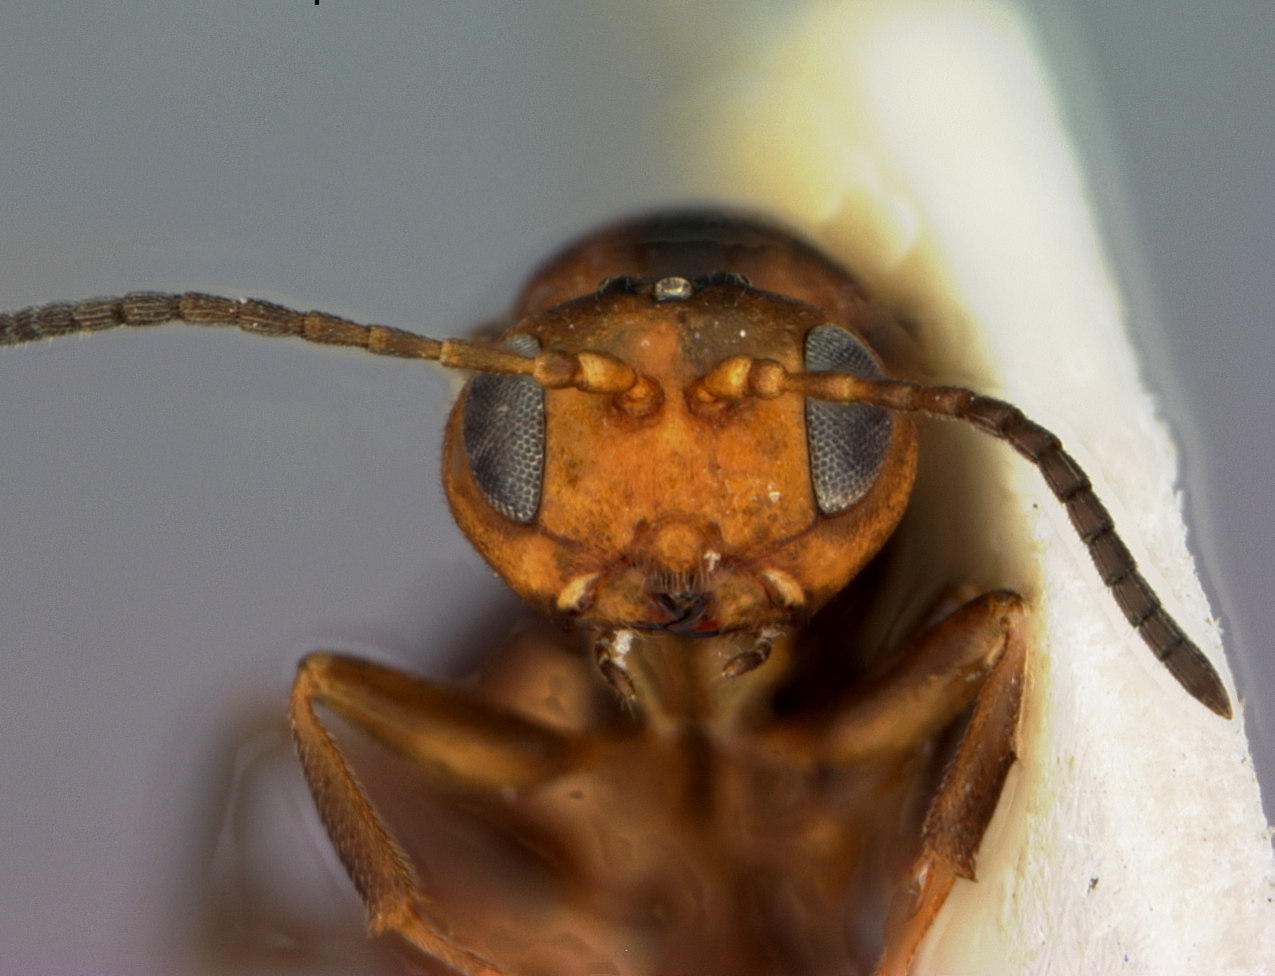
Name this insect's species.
Callirhytis sonorae
